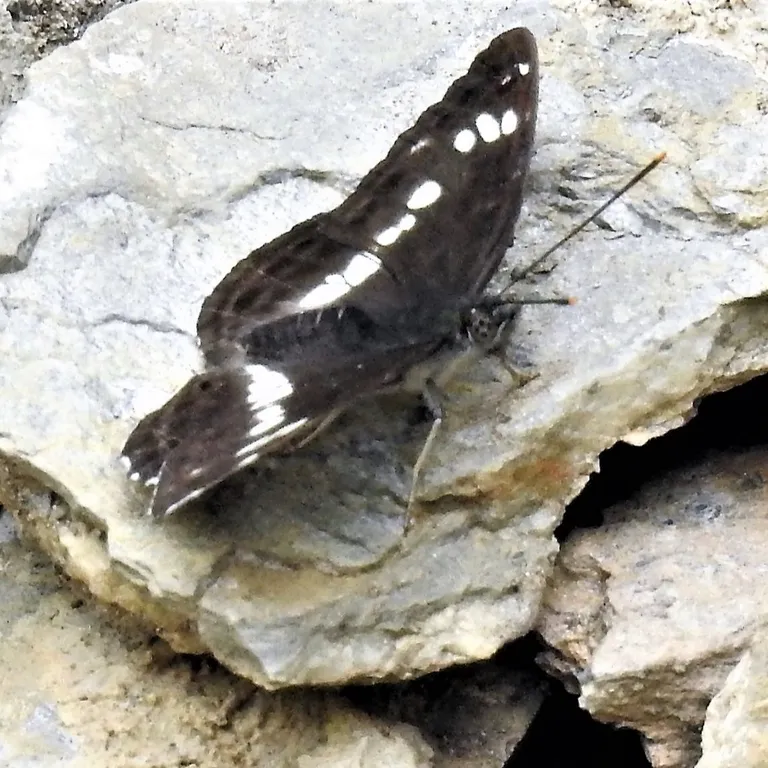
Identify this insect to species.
Limenitis camilla (also Ladoga camilla)
